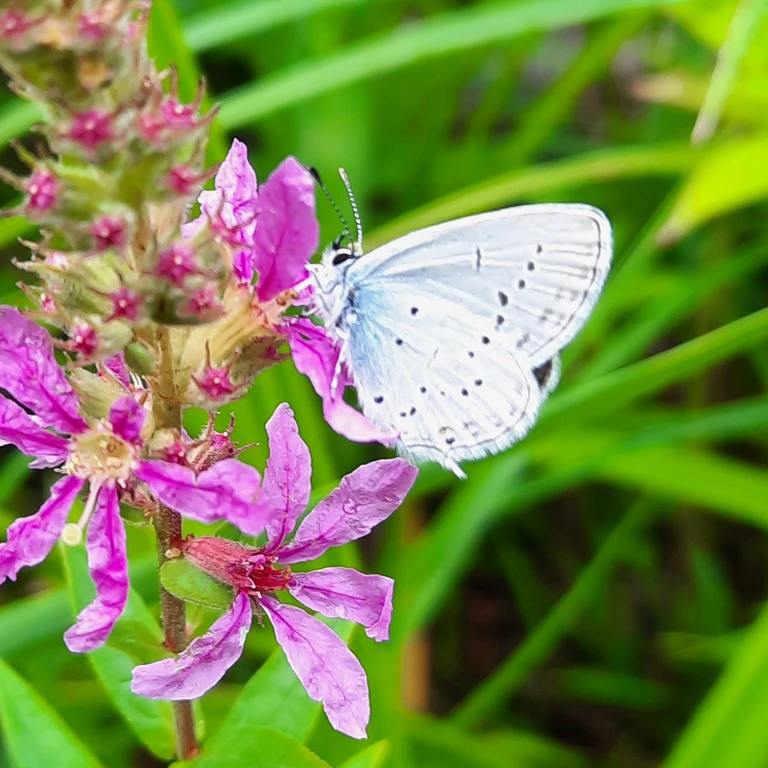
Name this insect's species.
Cupido decolorata (also Elkalyce decolorata)
